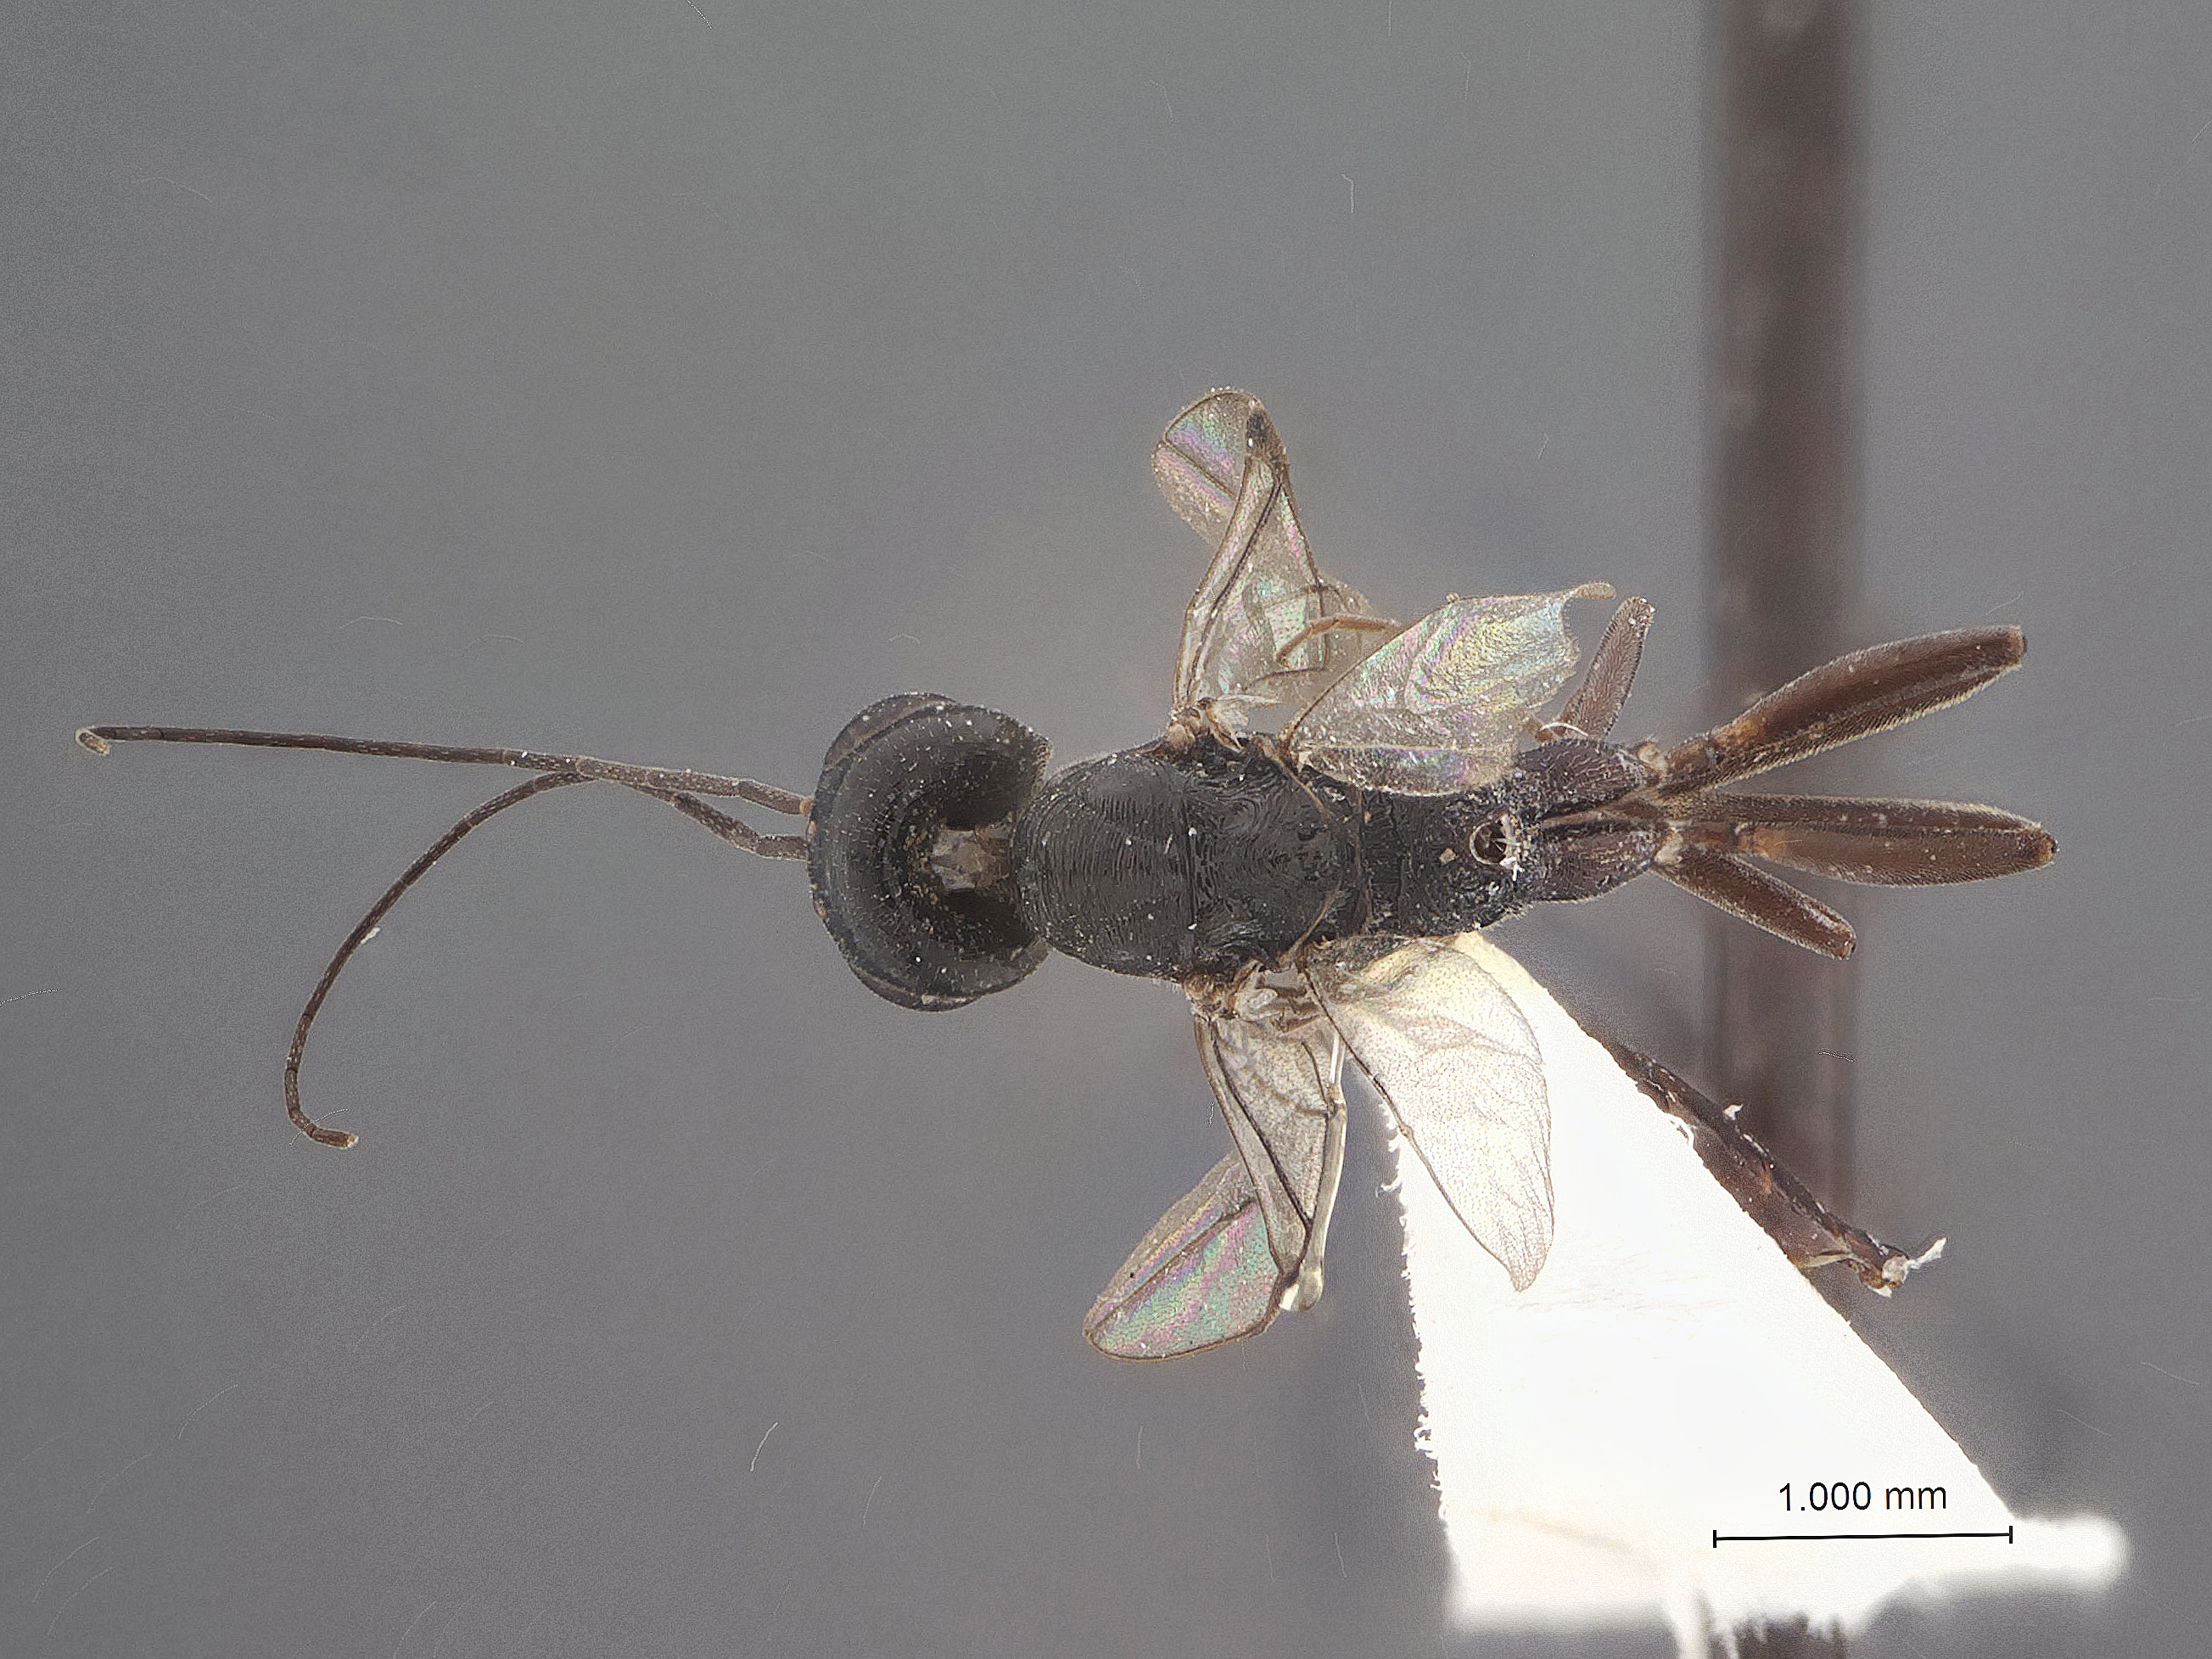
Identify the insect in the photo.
Aulacus aneurus
